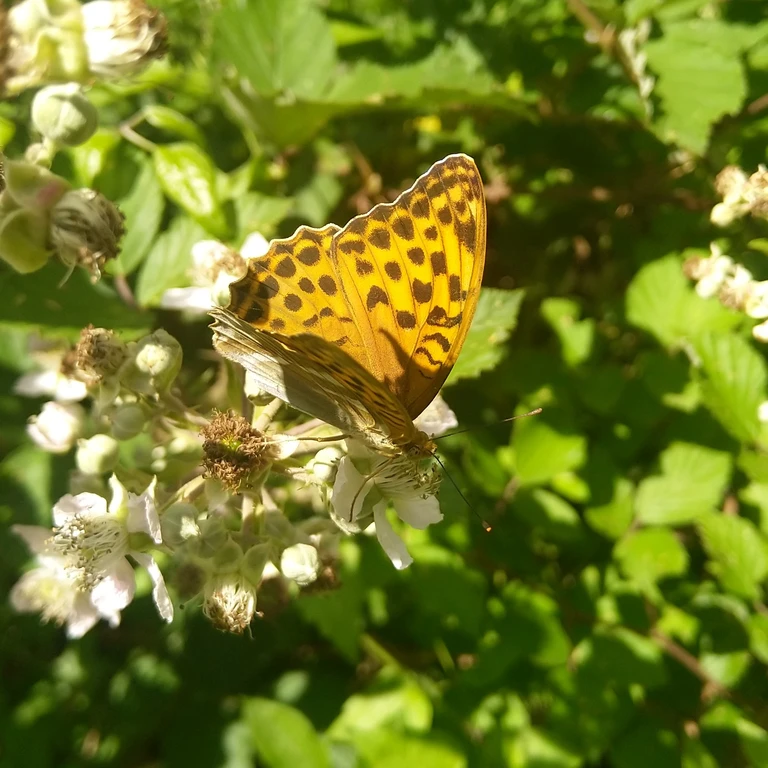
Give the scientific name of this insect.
Argynnis paphia
